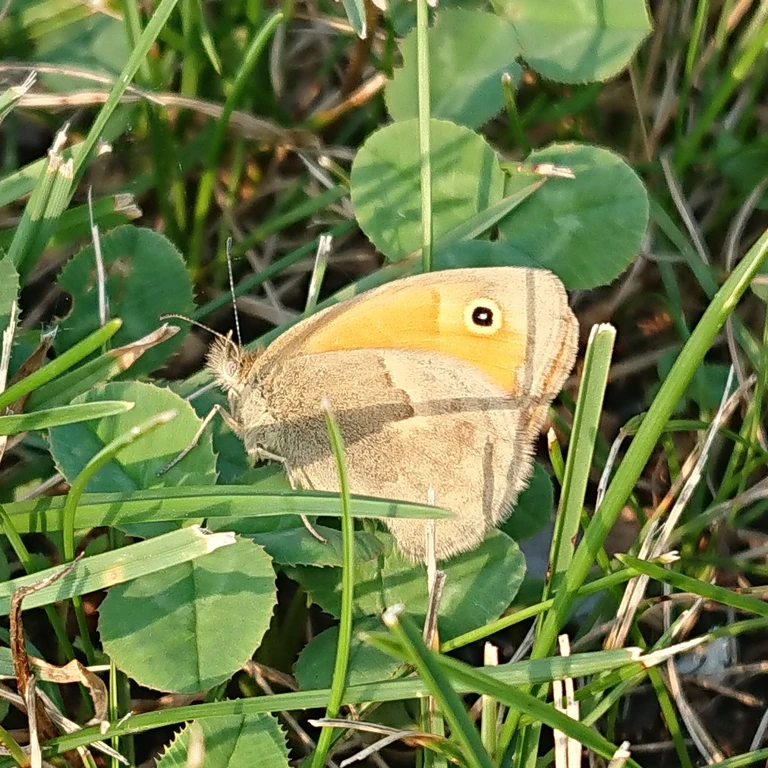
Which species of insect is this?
Coenonympha pamphilus
